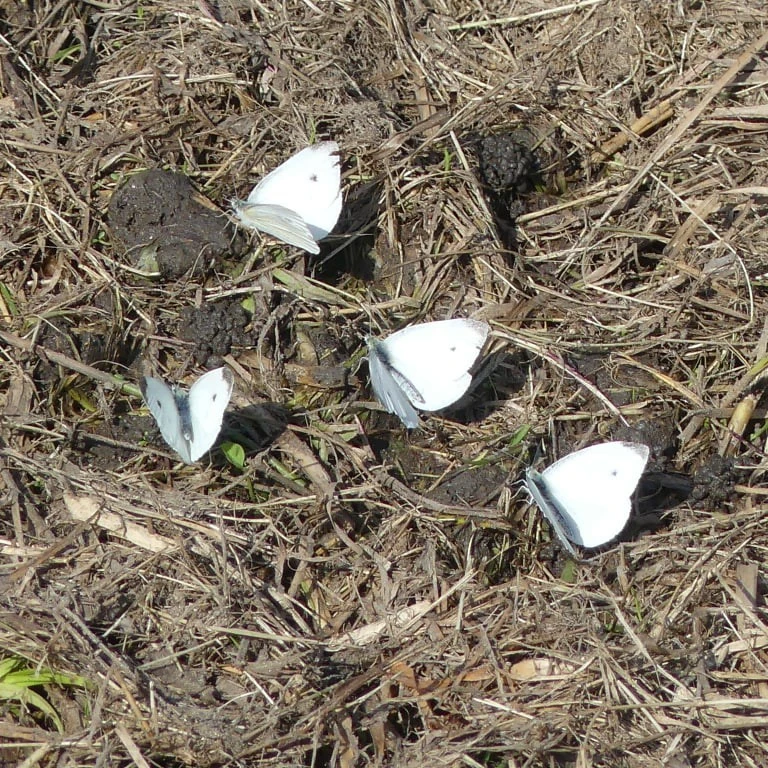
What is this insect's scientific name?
Pieris rapae
